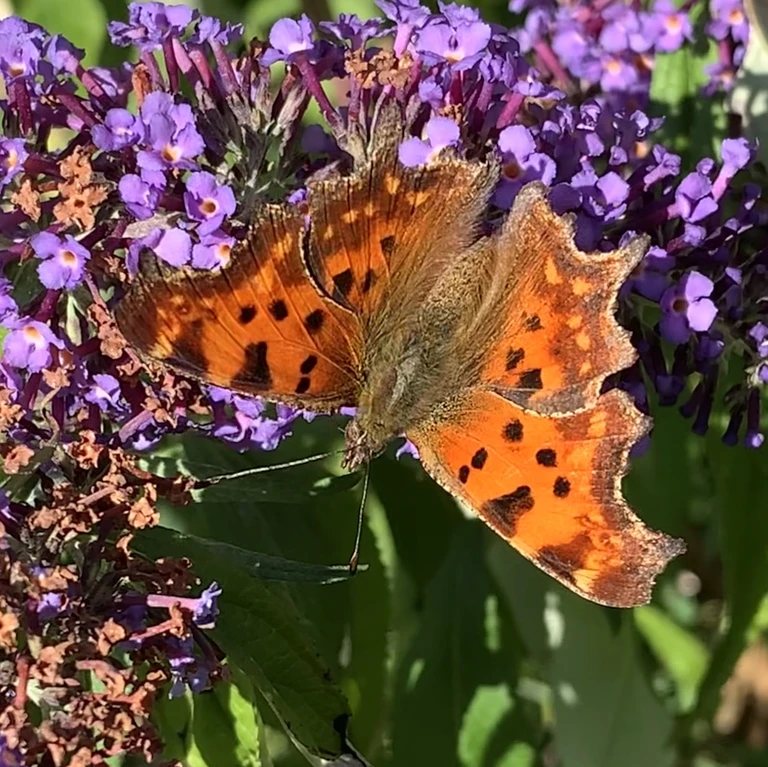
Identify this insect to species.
Polygonia c-album
